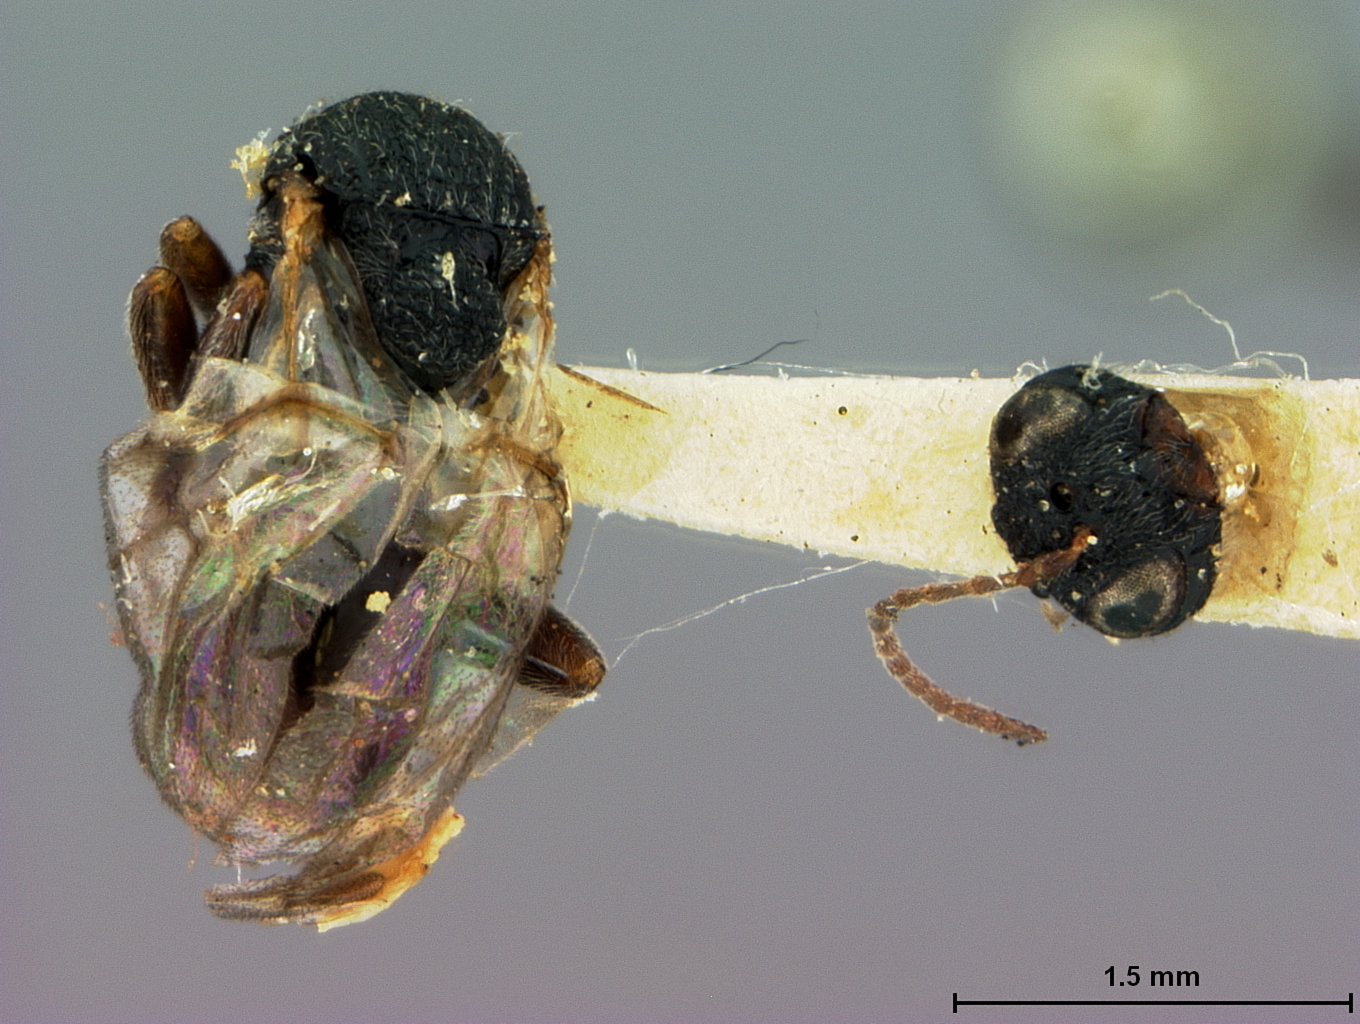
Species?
Andricus yosemite
